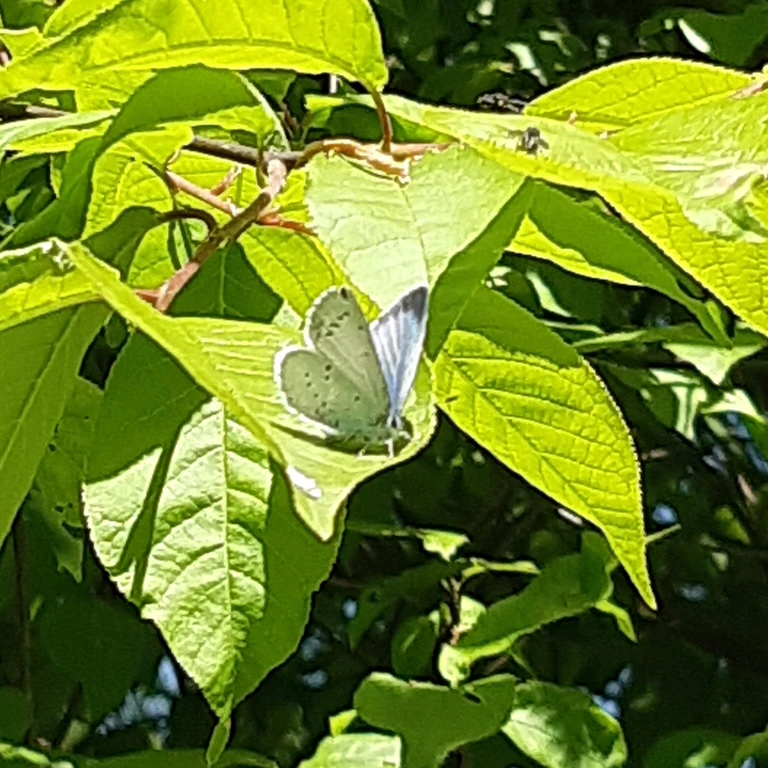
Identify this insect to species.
Celastrina argiolus
